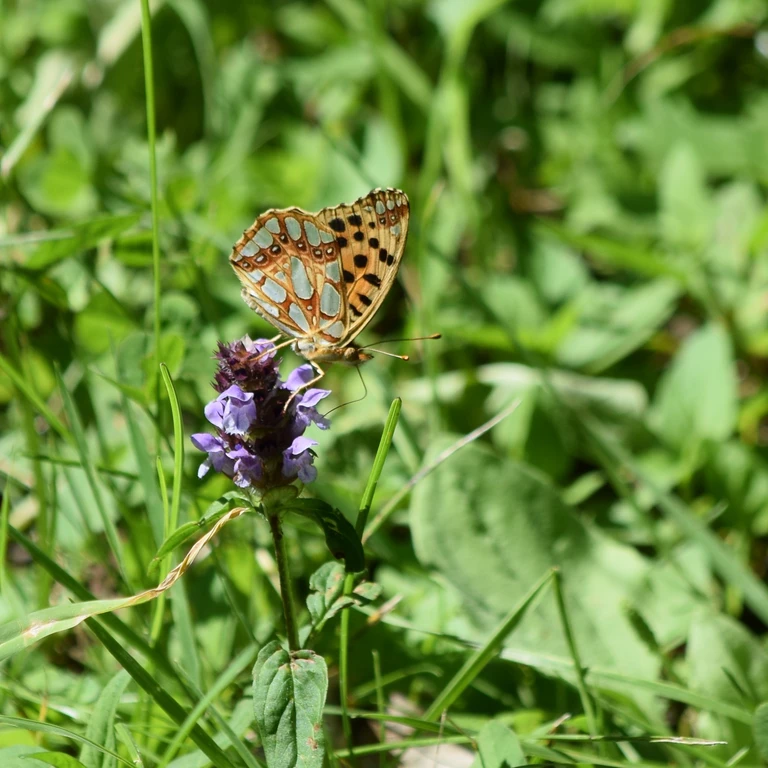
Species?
Issoria lathonia
